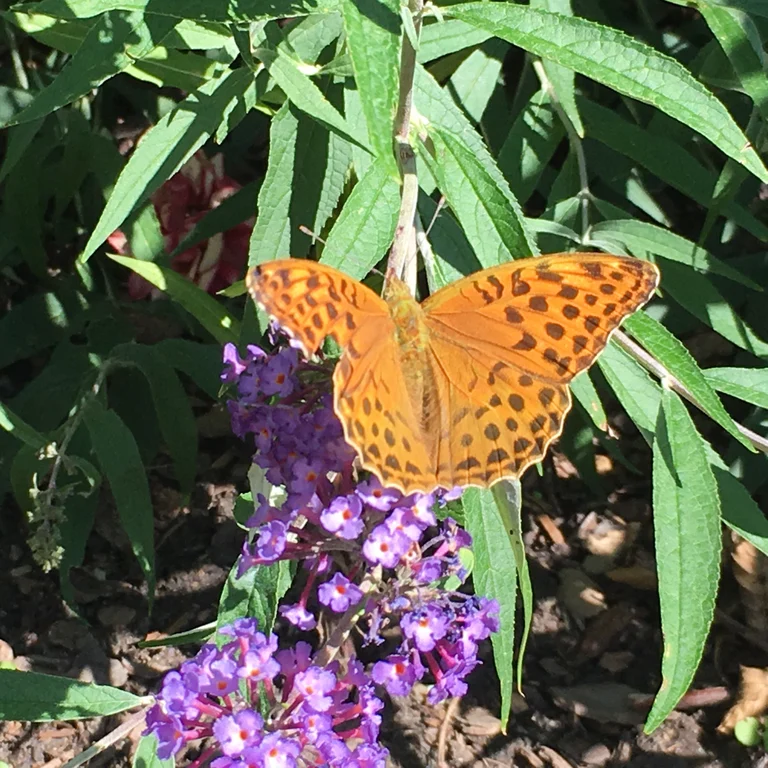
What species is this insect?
Argynnis paphia
